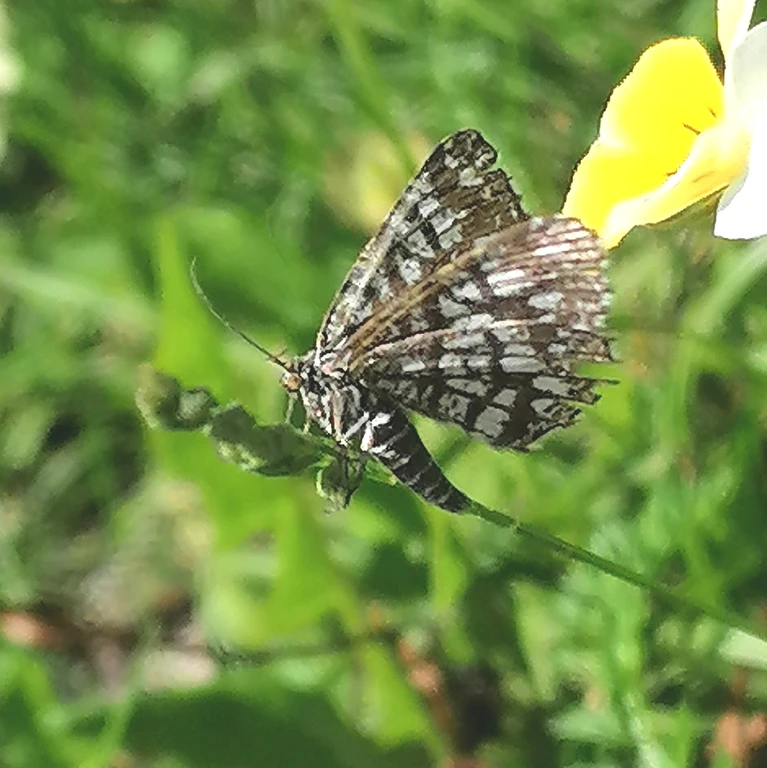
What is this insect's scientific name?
Chiasmia clathrata
